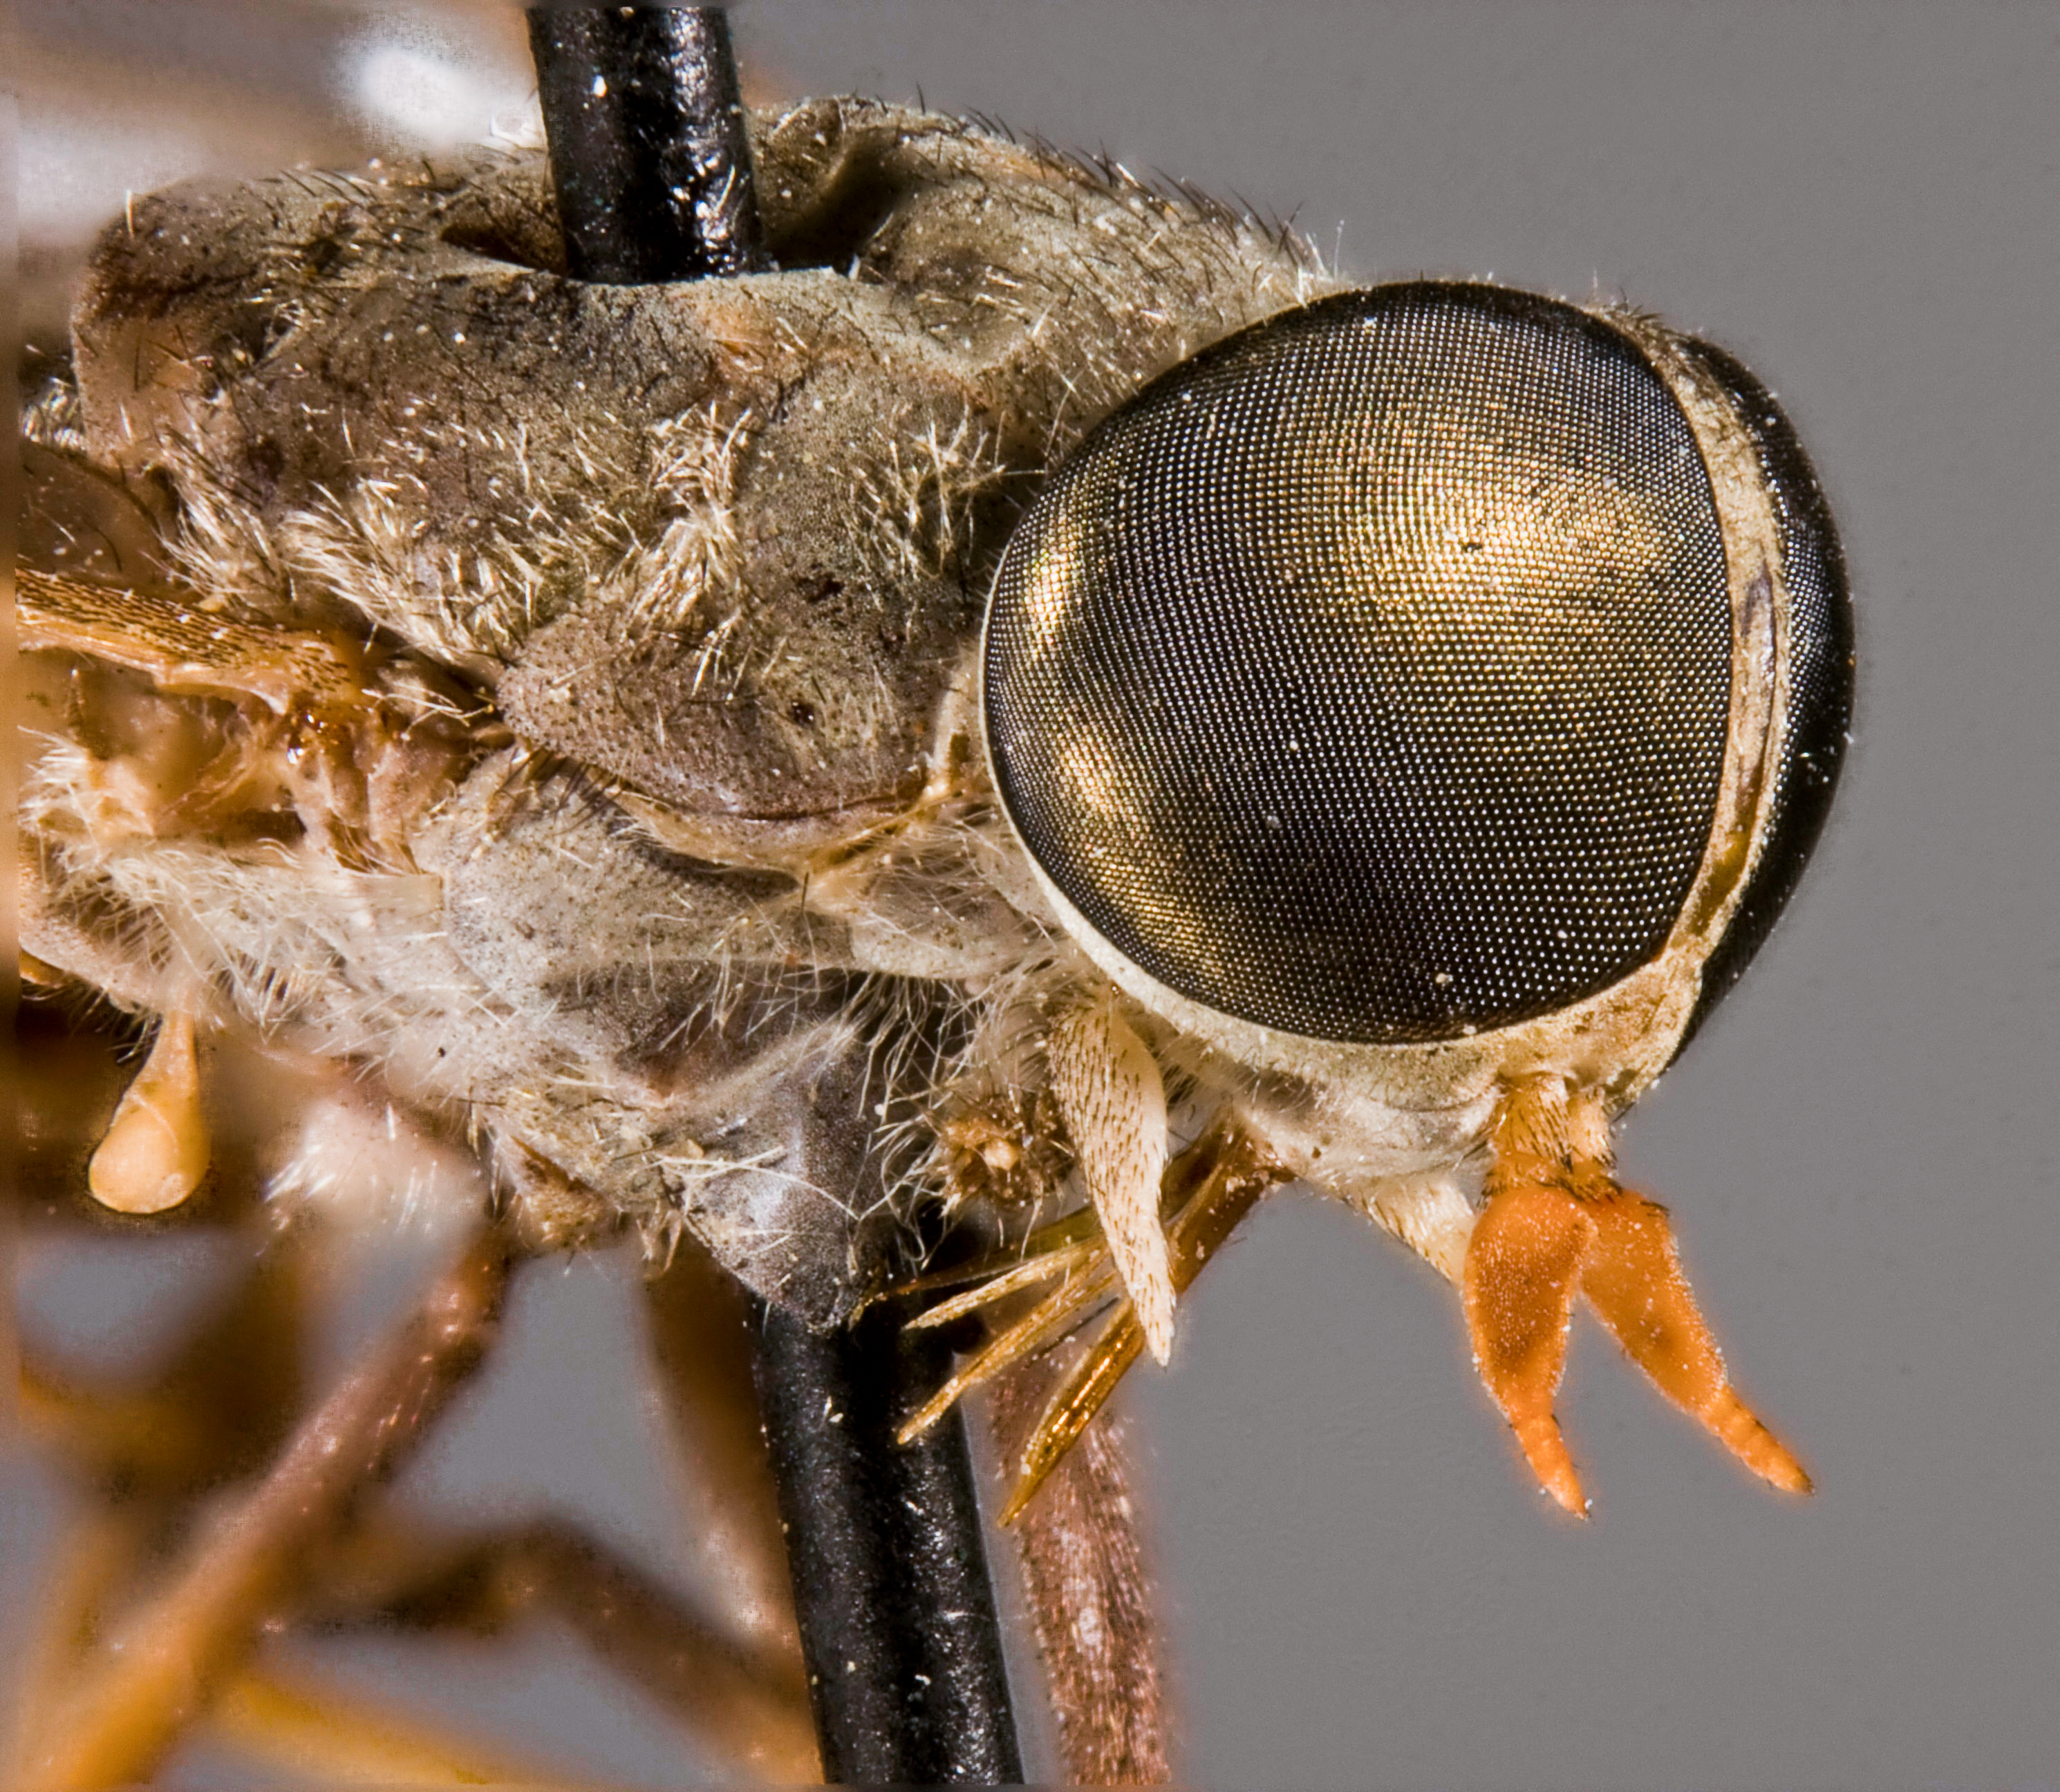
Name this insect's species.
Tabanus ardalus
